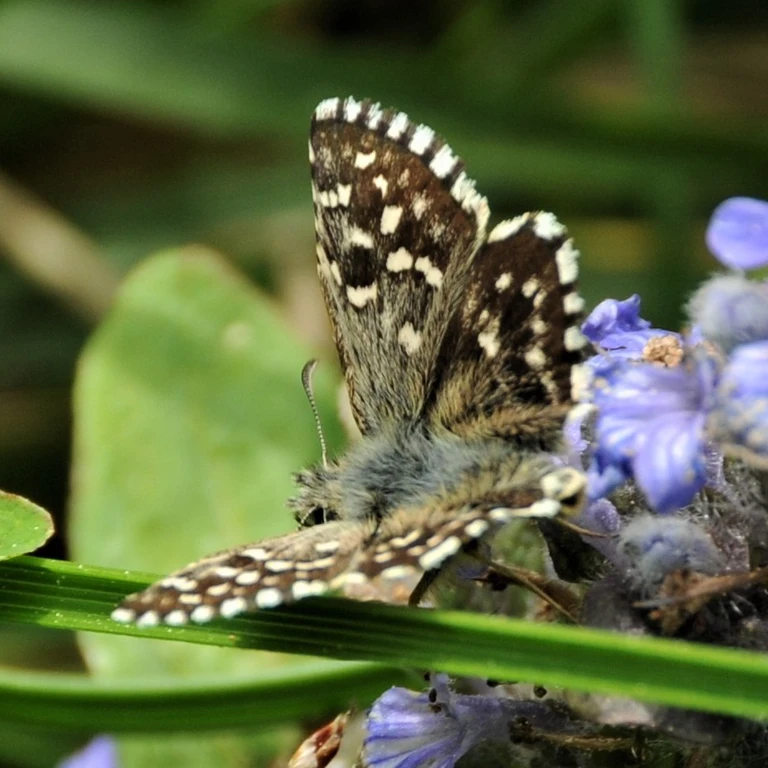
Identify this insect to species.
Pyrgus malvae
